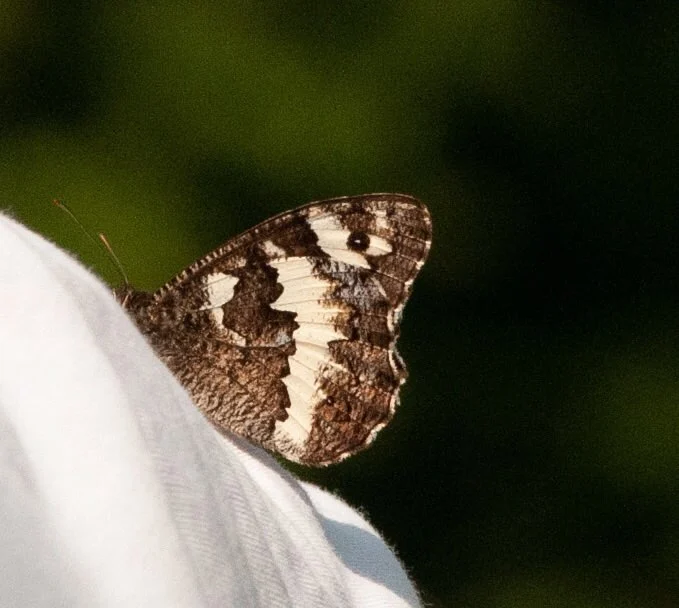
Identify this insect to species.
Brintesia circe
